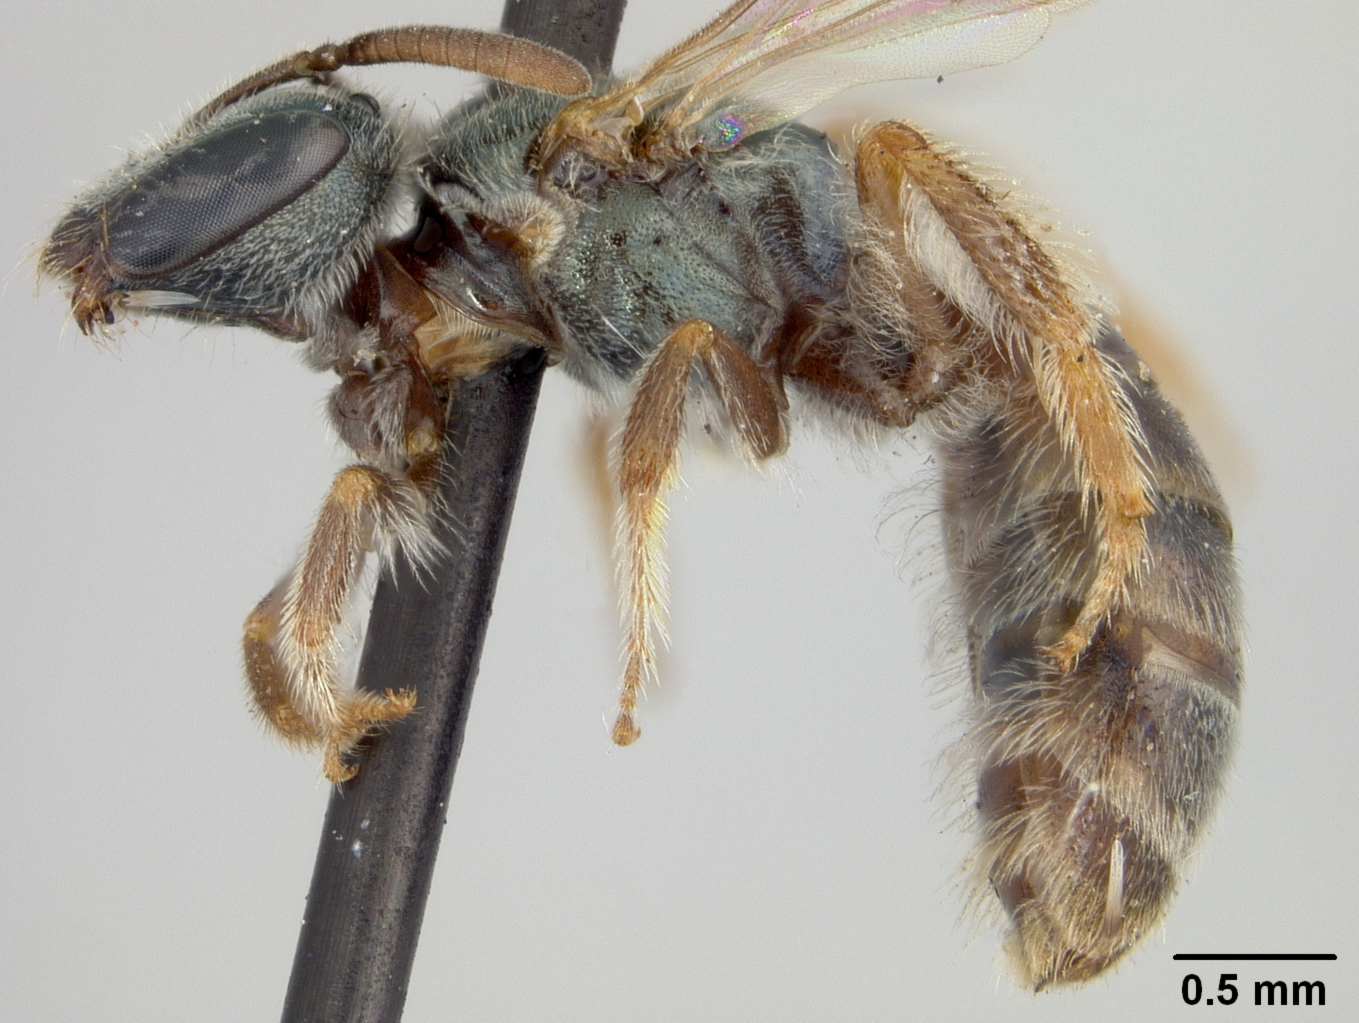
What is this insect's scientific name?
Halictus hiemalis
